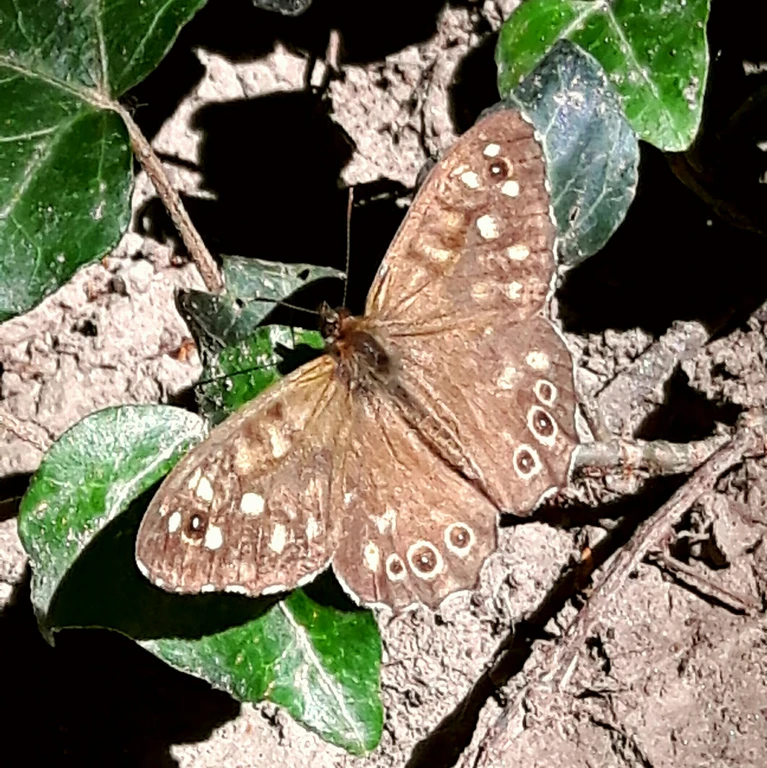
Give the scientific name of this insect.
Pararge aegeria
